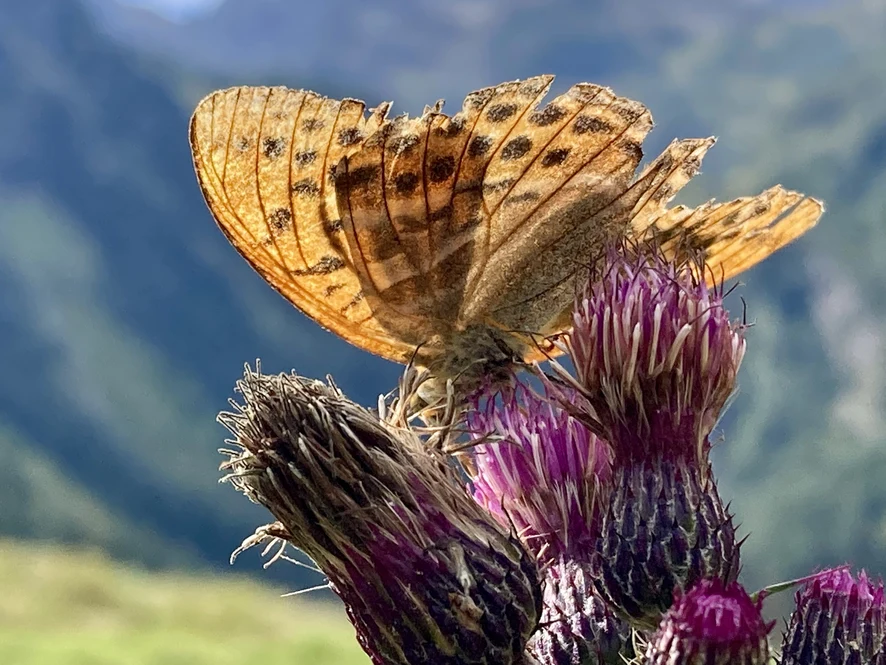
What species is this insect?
Argynnis paphia
